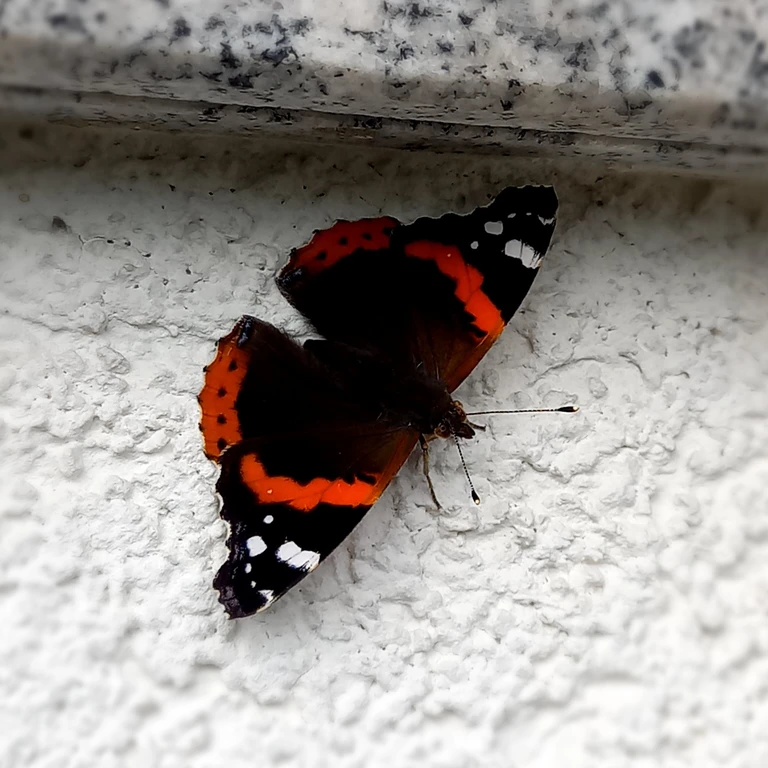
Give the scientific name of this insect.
Vanessa atalanta
